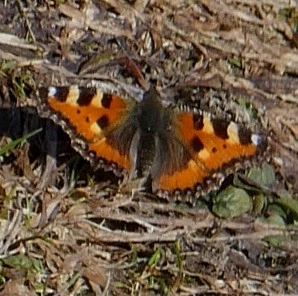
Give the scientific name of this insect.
Aglais urticae
